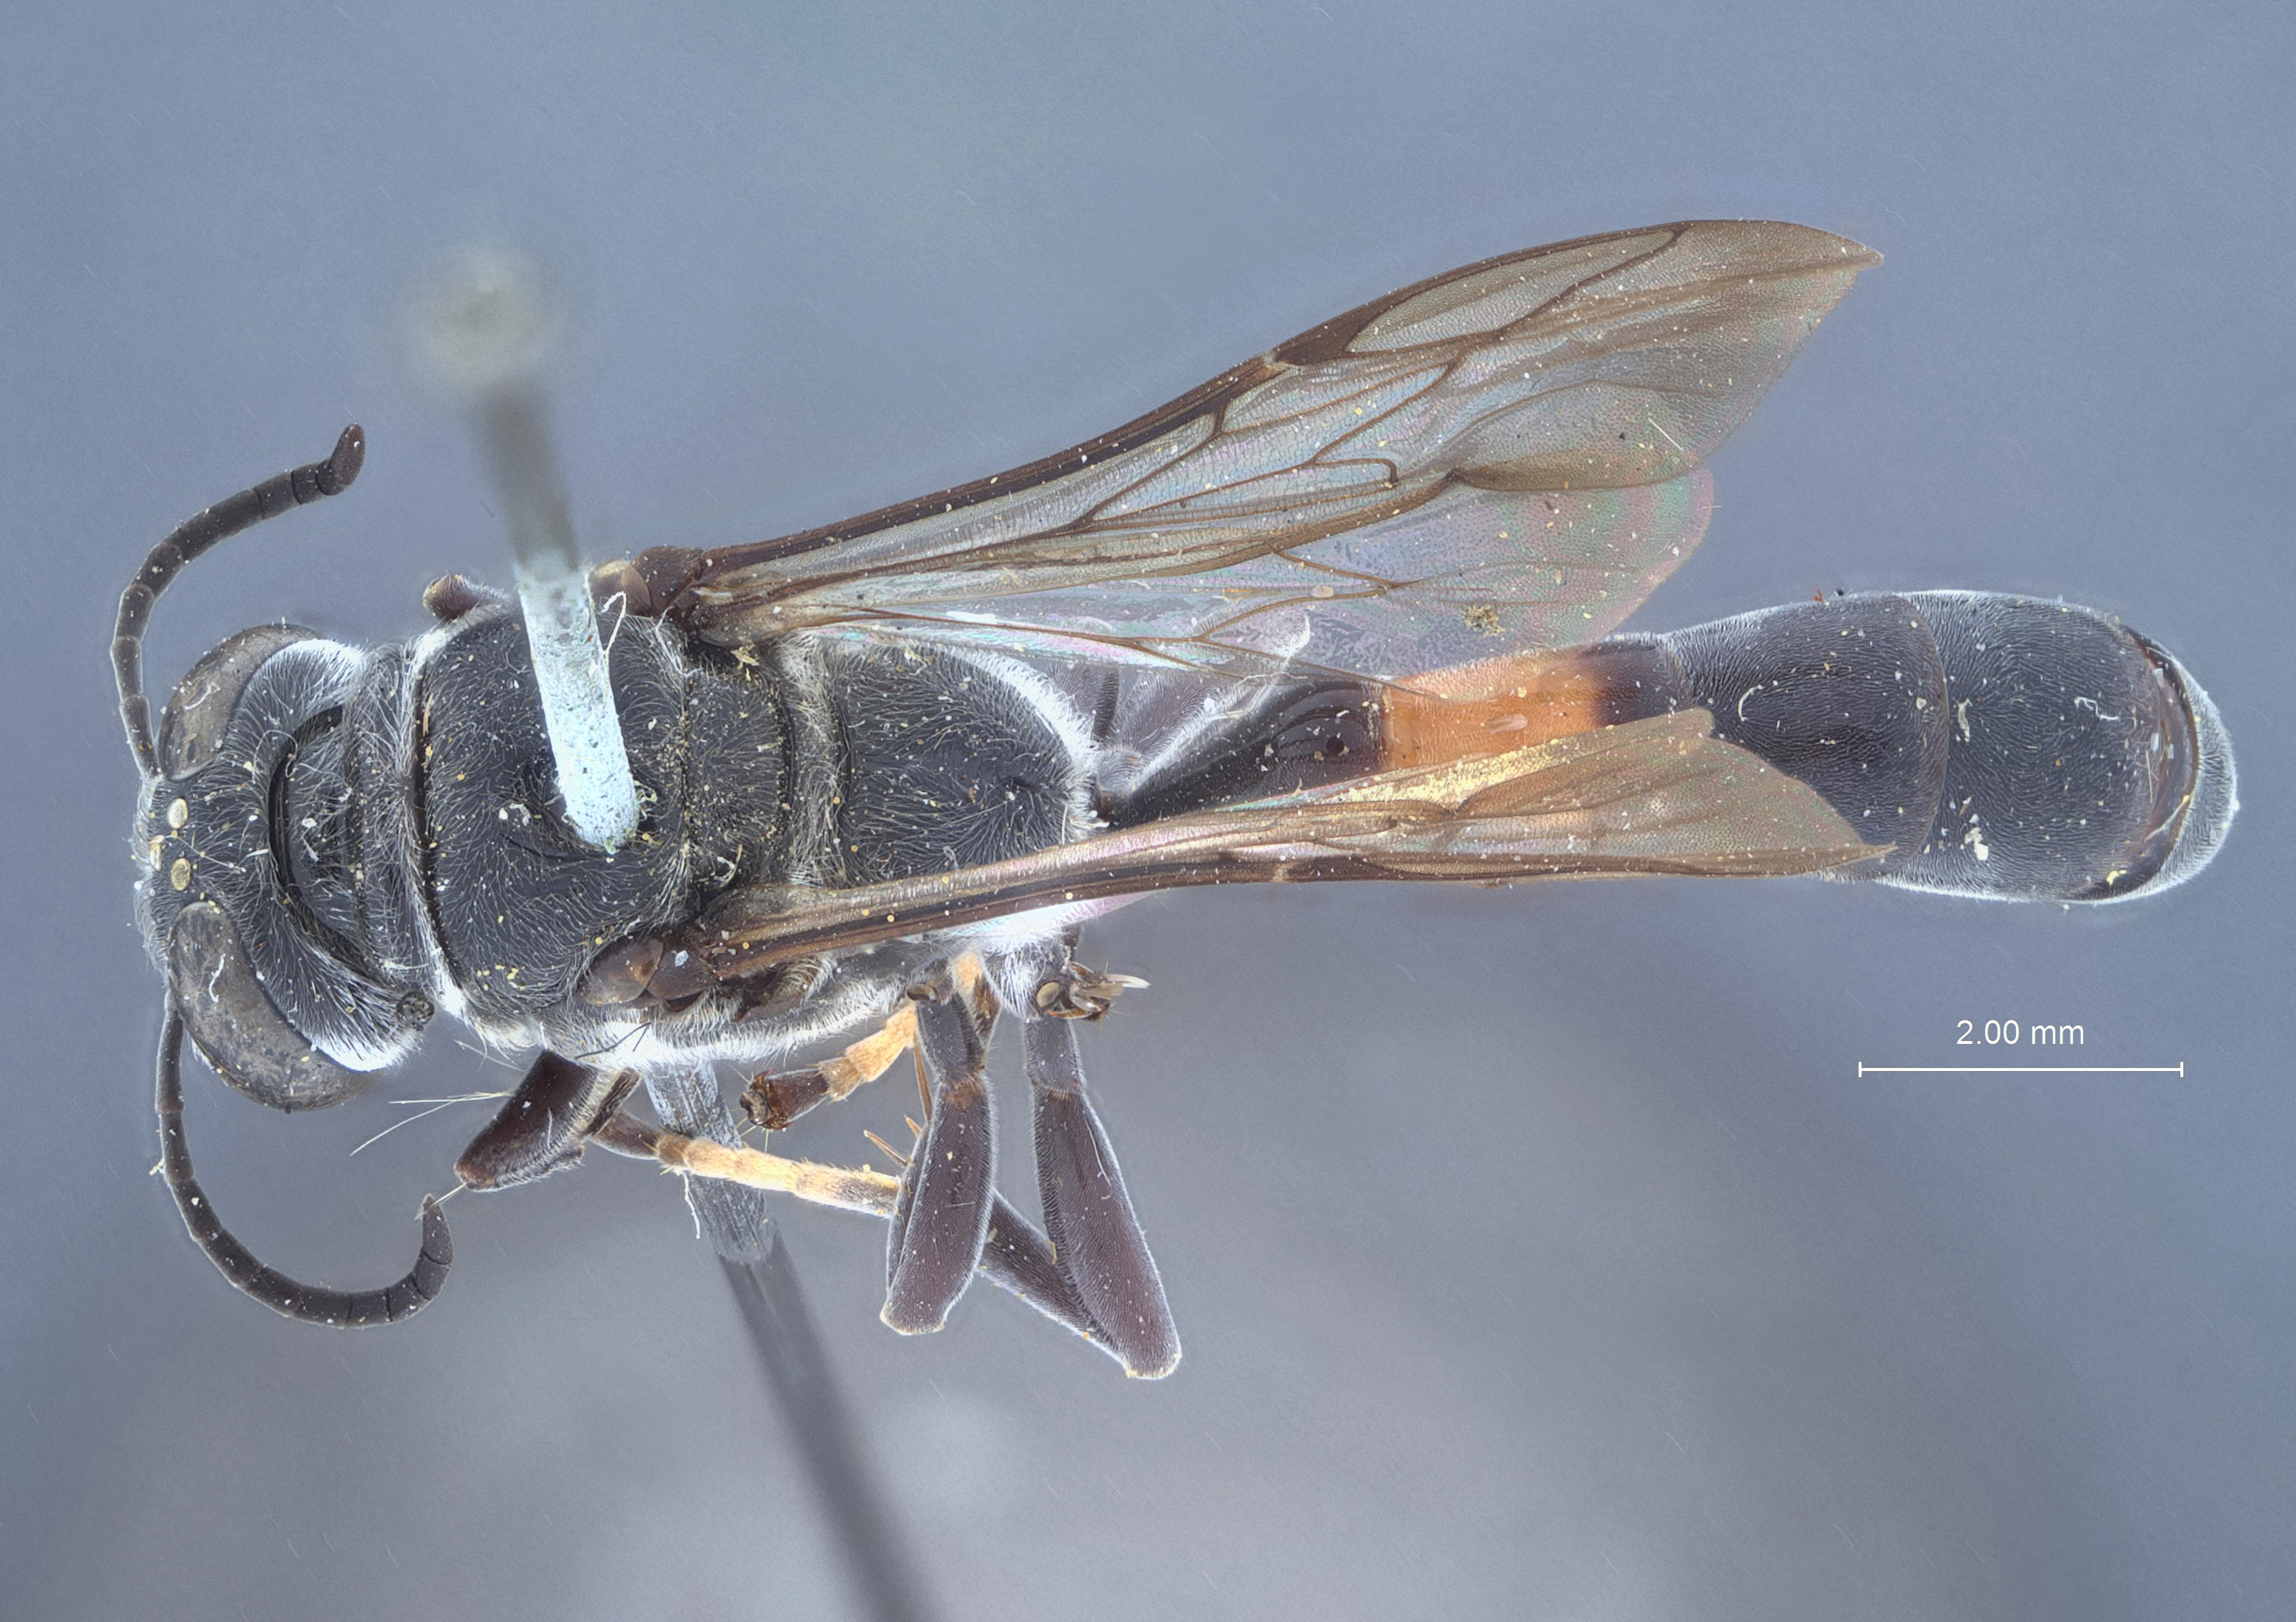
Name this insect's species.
Trypoxylon cockerellae
